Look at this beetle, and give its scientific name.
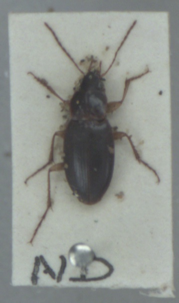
Calathus mollis
